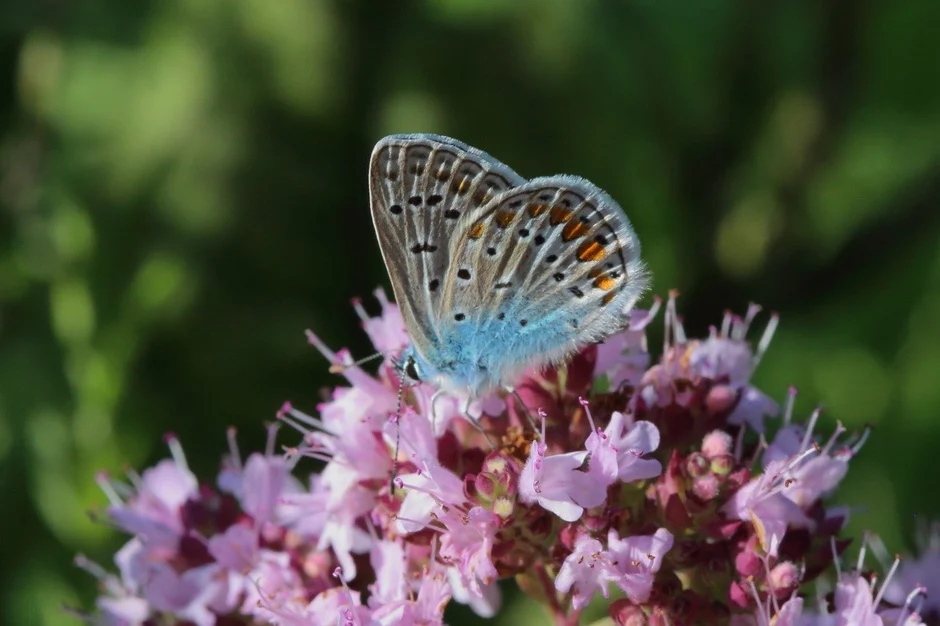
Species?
Polyommatus icarus
